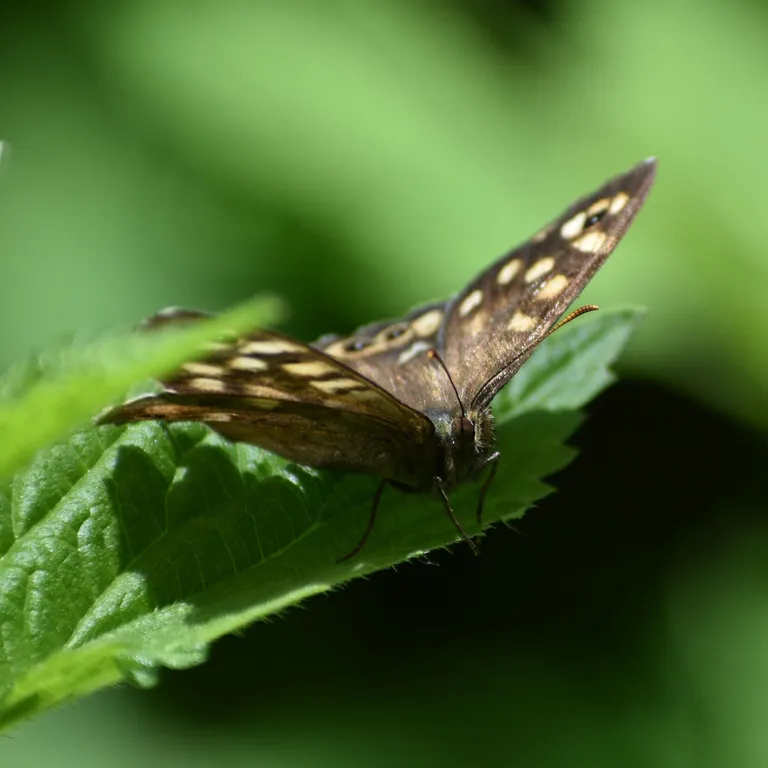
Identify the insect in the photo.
Pararge aegeria
